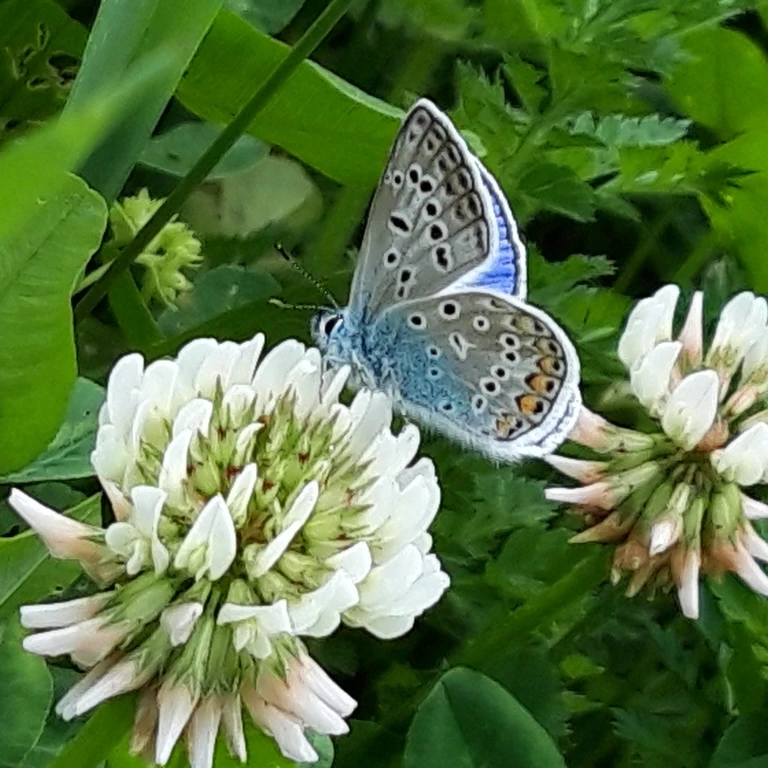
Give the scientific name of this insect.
Polyommatus icarus
